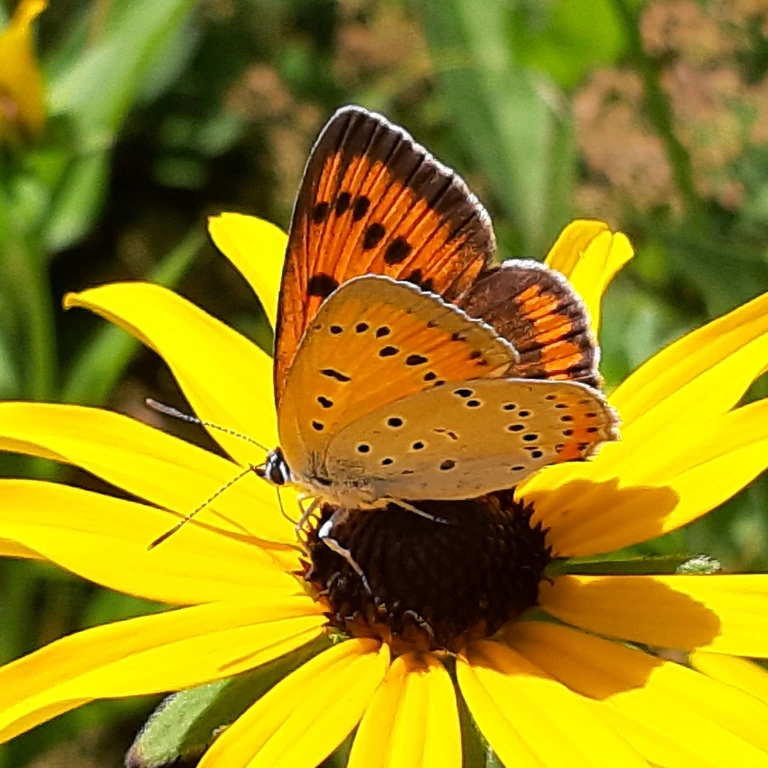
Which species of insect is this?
Lycaena dispar
